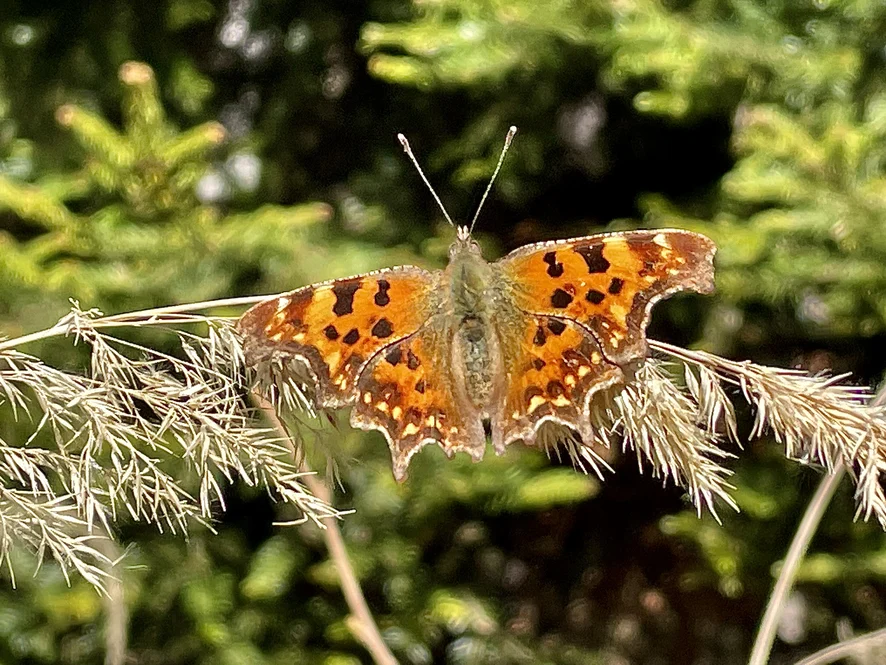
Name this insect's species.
Polygonia c-album
